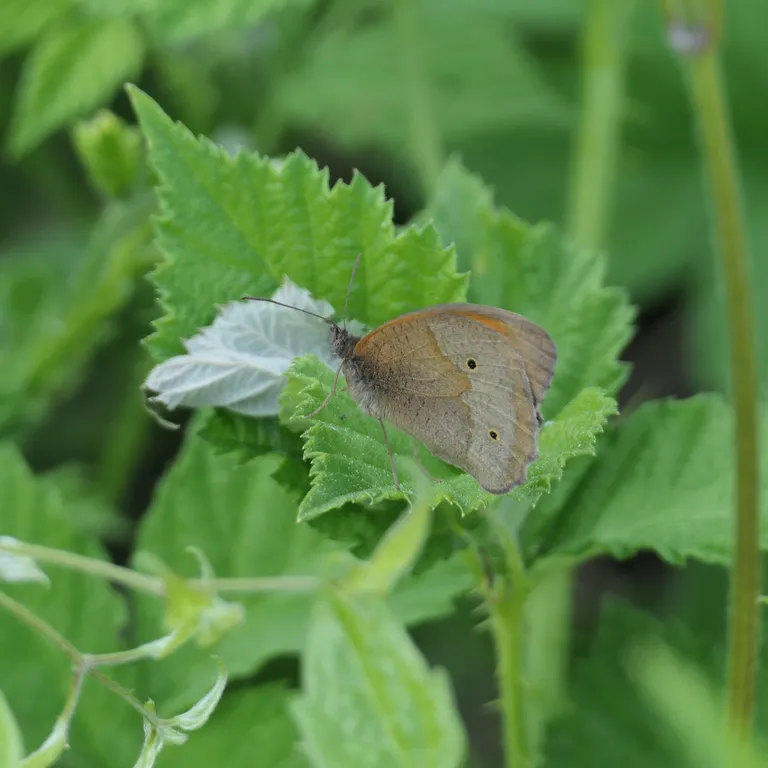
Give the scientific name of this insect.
Maniola jurtina
